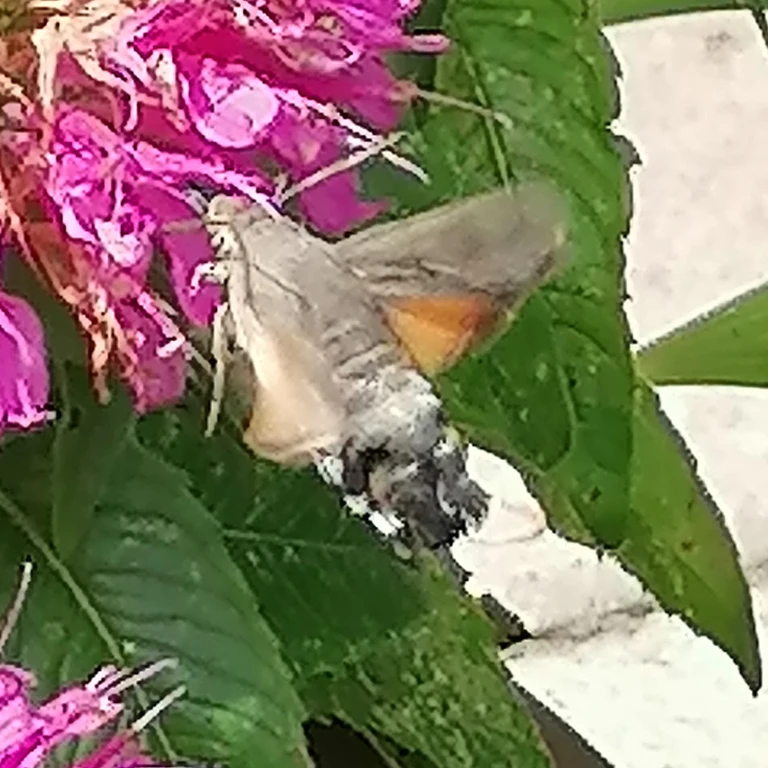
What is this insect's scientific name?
Macroglossum stellatarum
